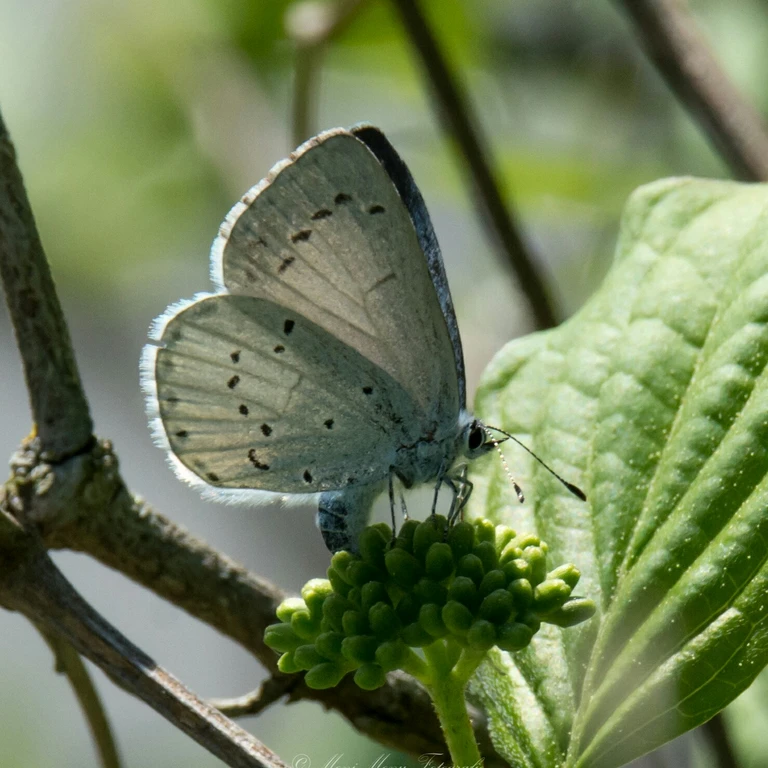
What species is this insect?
Celastrina argiolus
